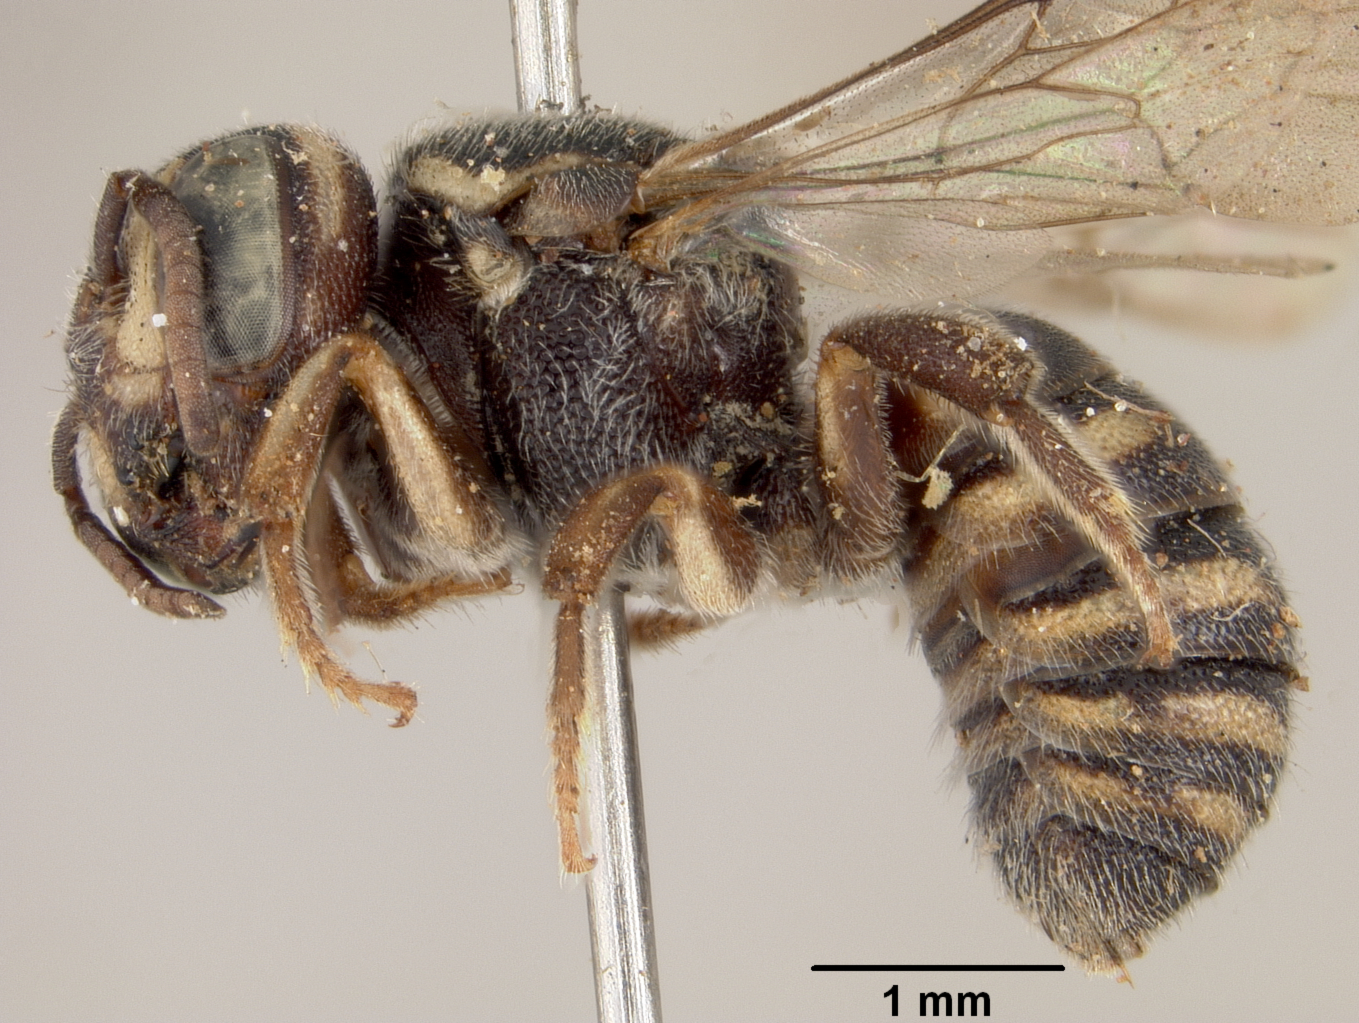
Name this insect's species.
Stelis tuberculata
